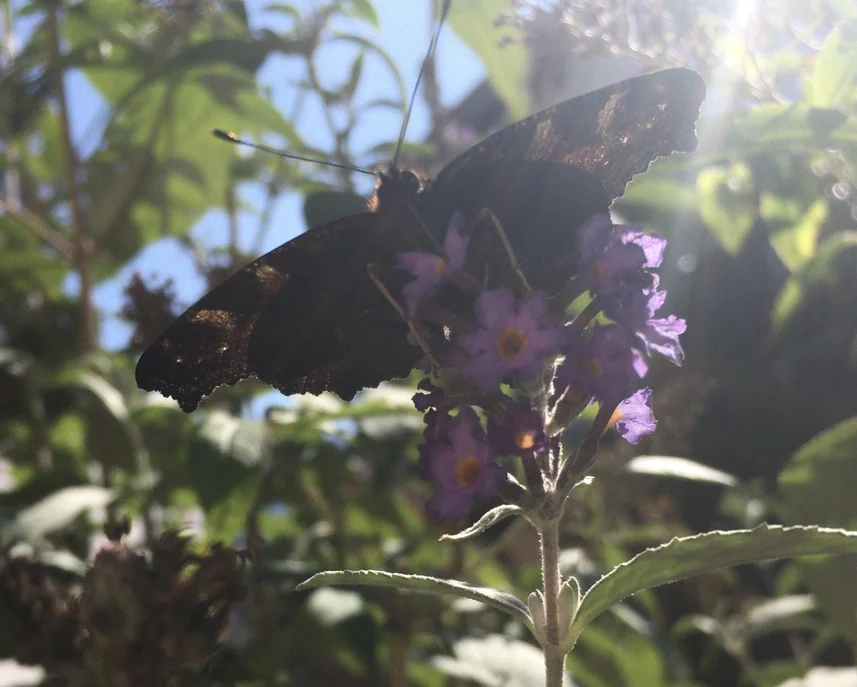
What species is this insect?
Aglais io
